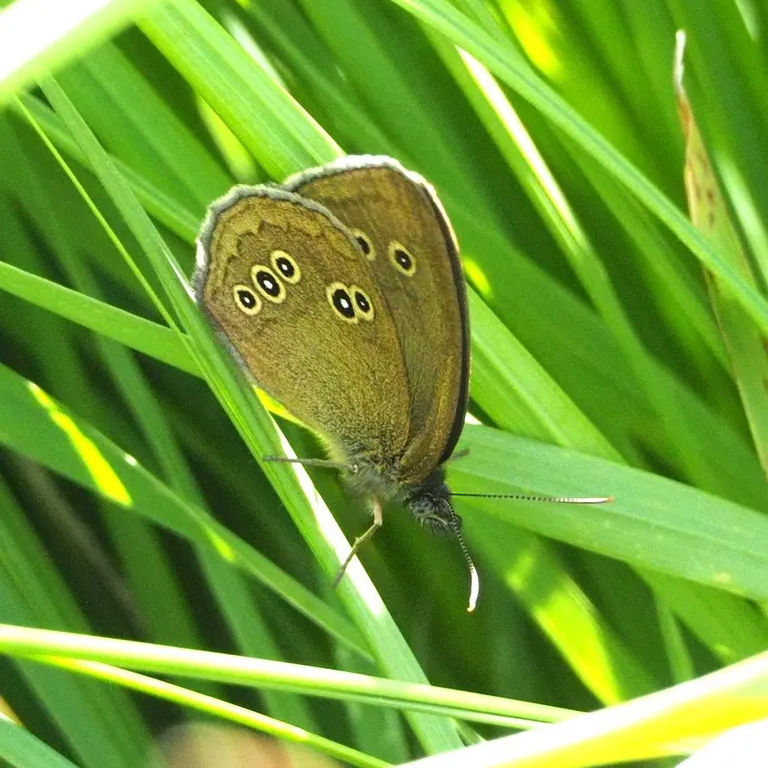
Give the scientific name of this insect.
Aphantopus hyperantus
